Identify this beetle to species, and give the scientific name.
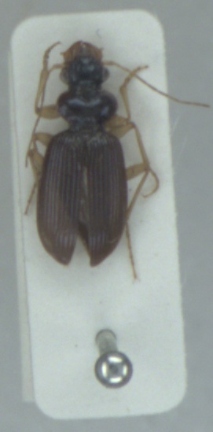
Leistus fulvibarbis
